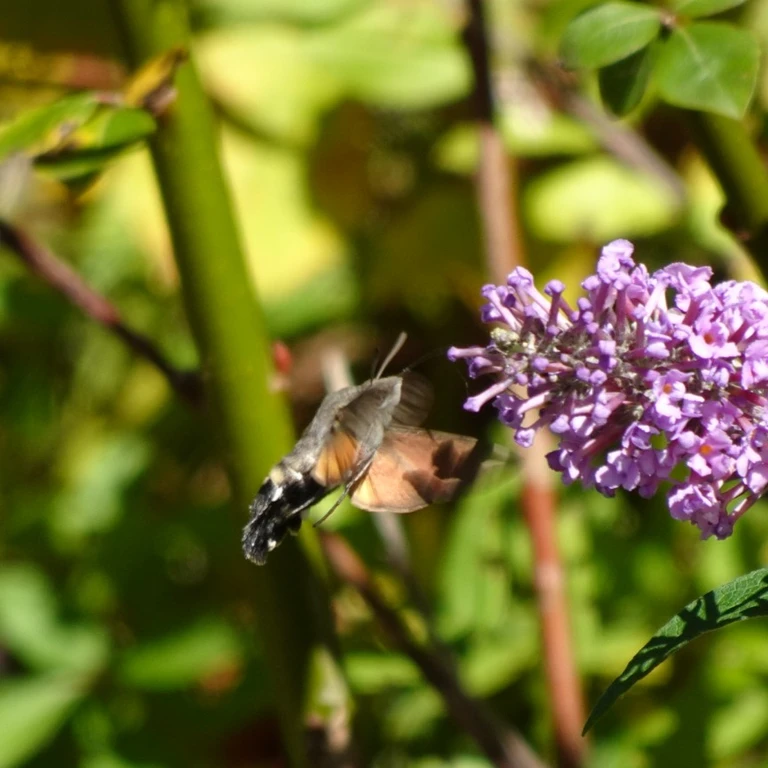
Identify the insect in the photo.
Macroglossum stellatarum
